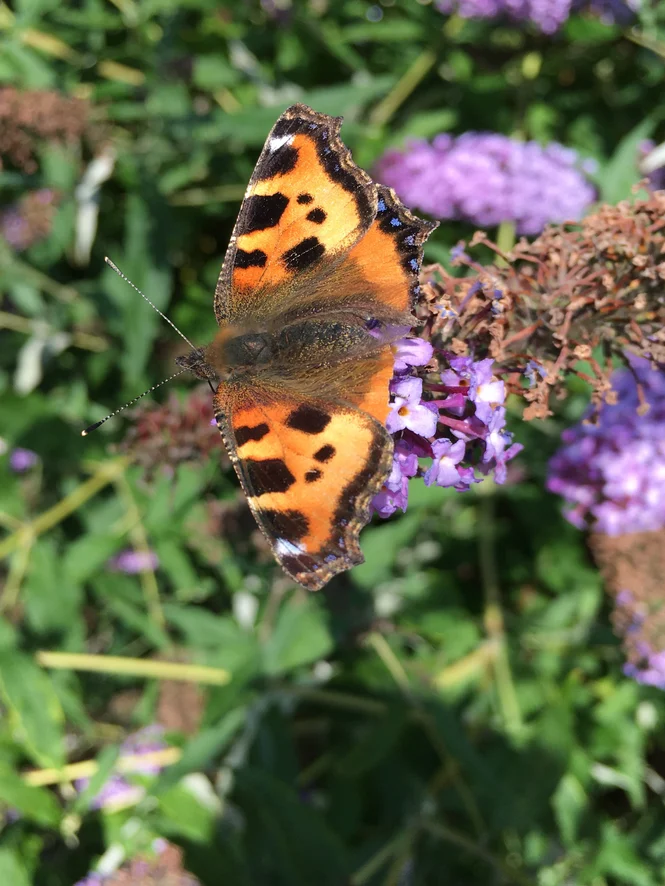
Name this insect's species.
Aglais urticae
